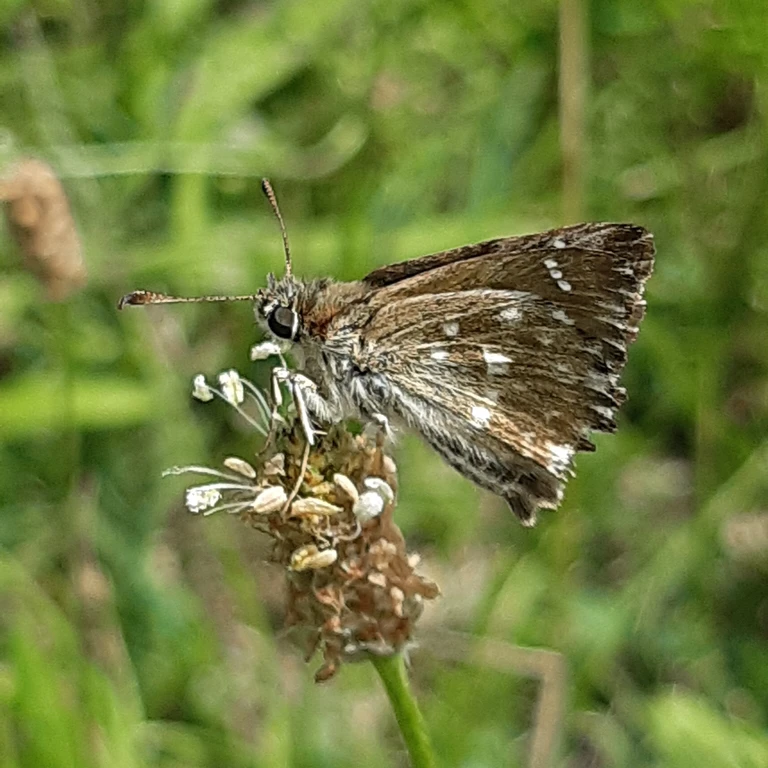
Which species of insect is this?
Carcharodus alceae
